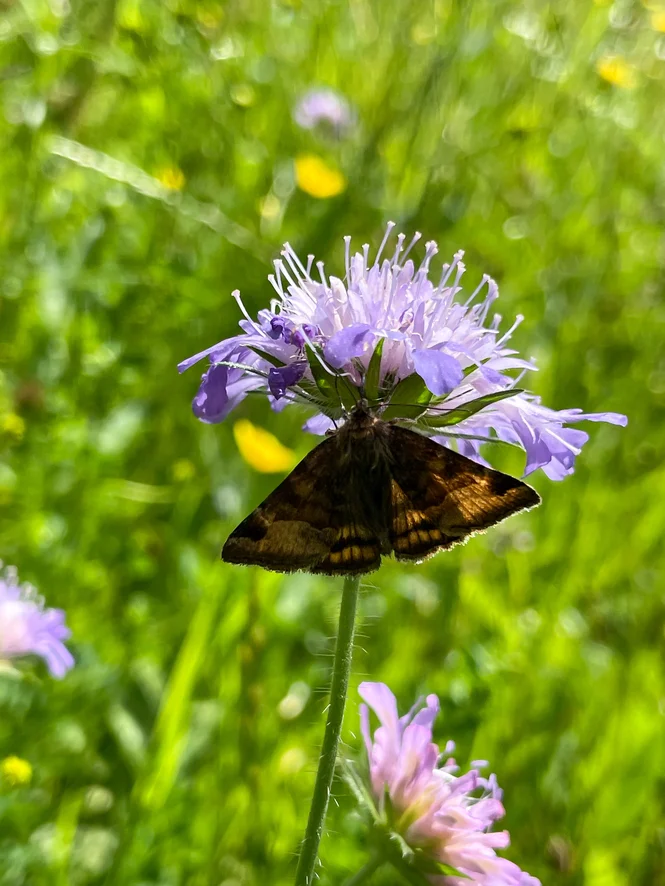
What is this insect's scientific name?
Euclidia glyphica
